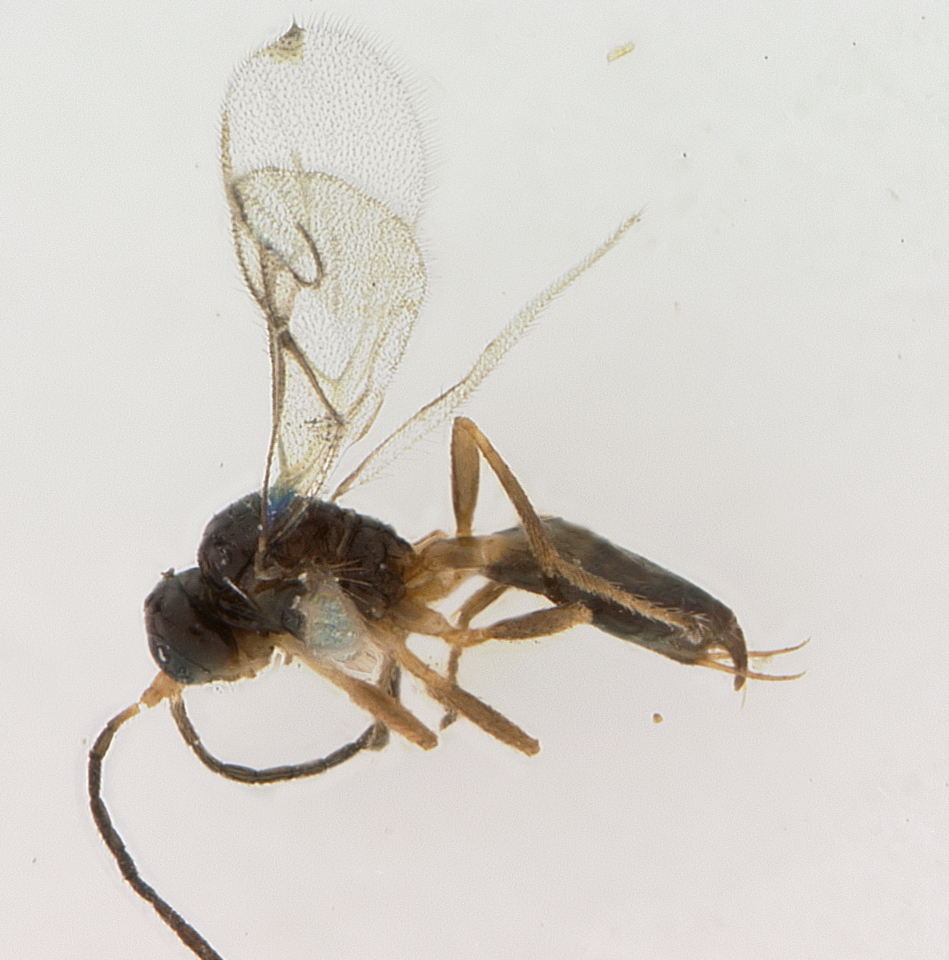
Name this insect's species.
Trioxys sunnysidensis
